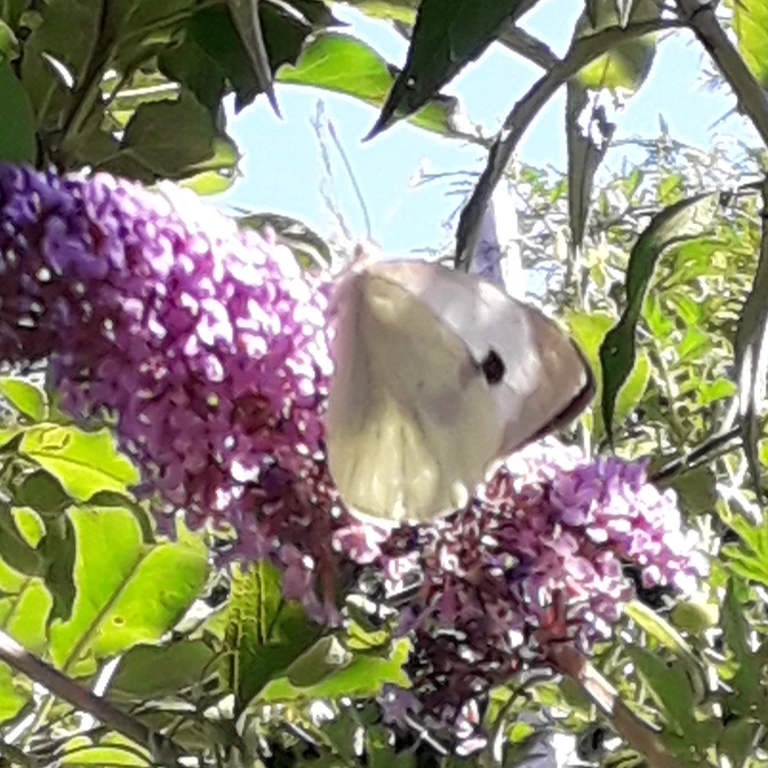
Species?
Pieris brassicae
